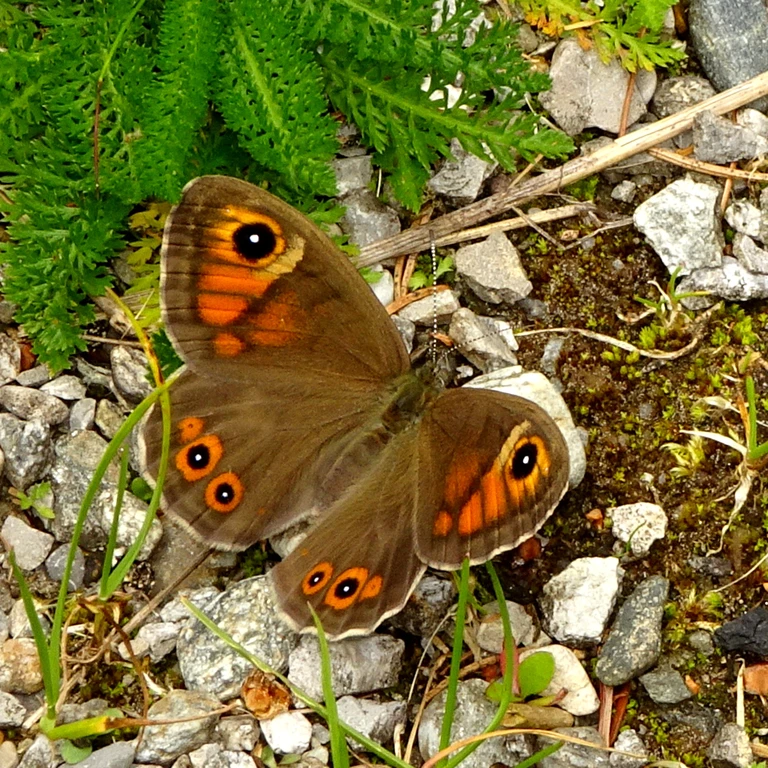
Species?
Lasiommata maera (also Pararge maera)
